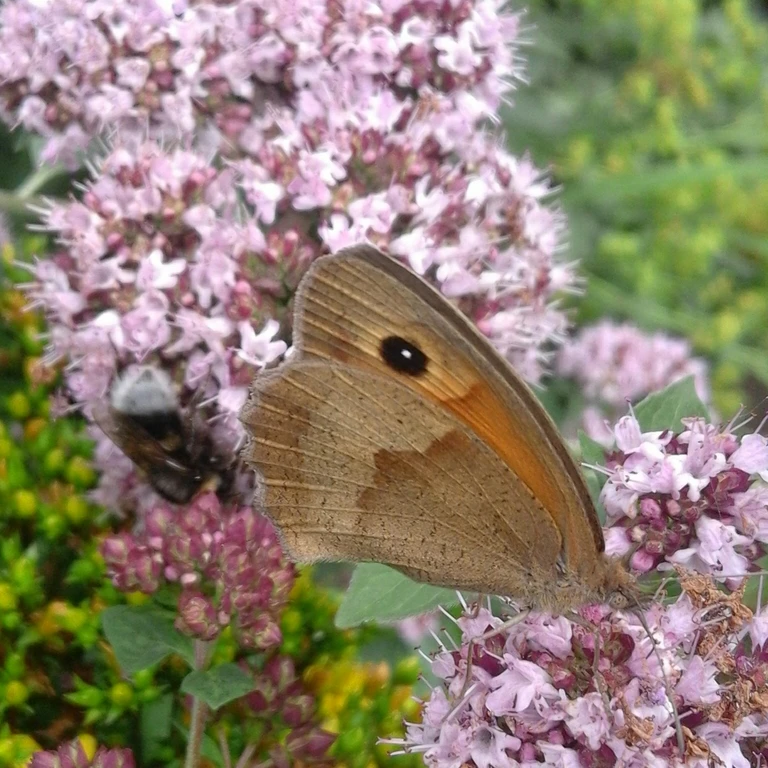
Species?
Maniola jurtina
